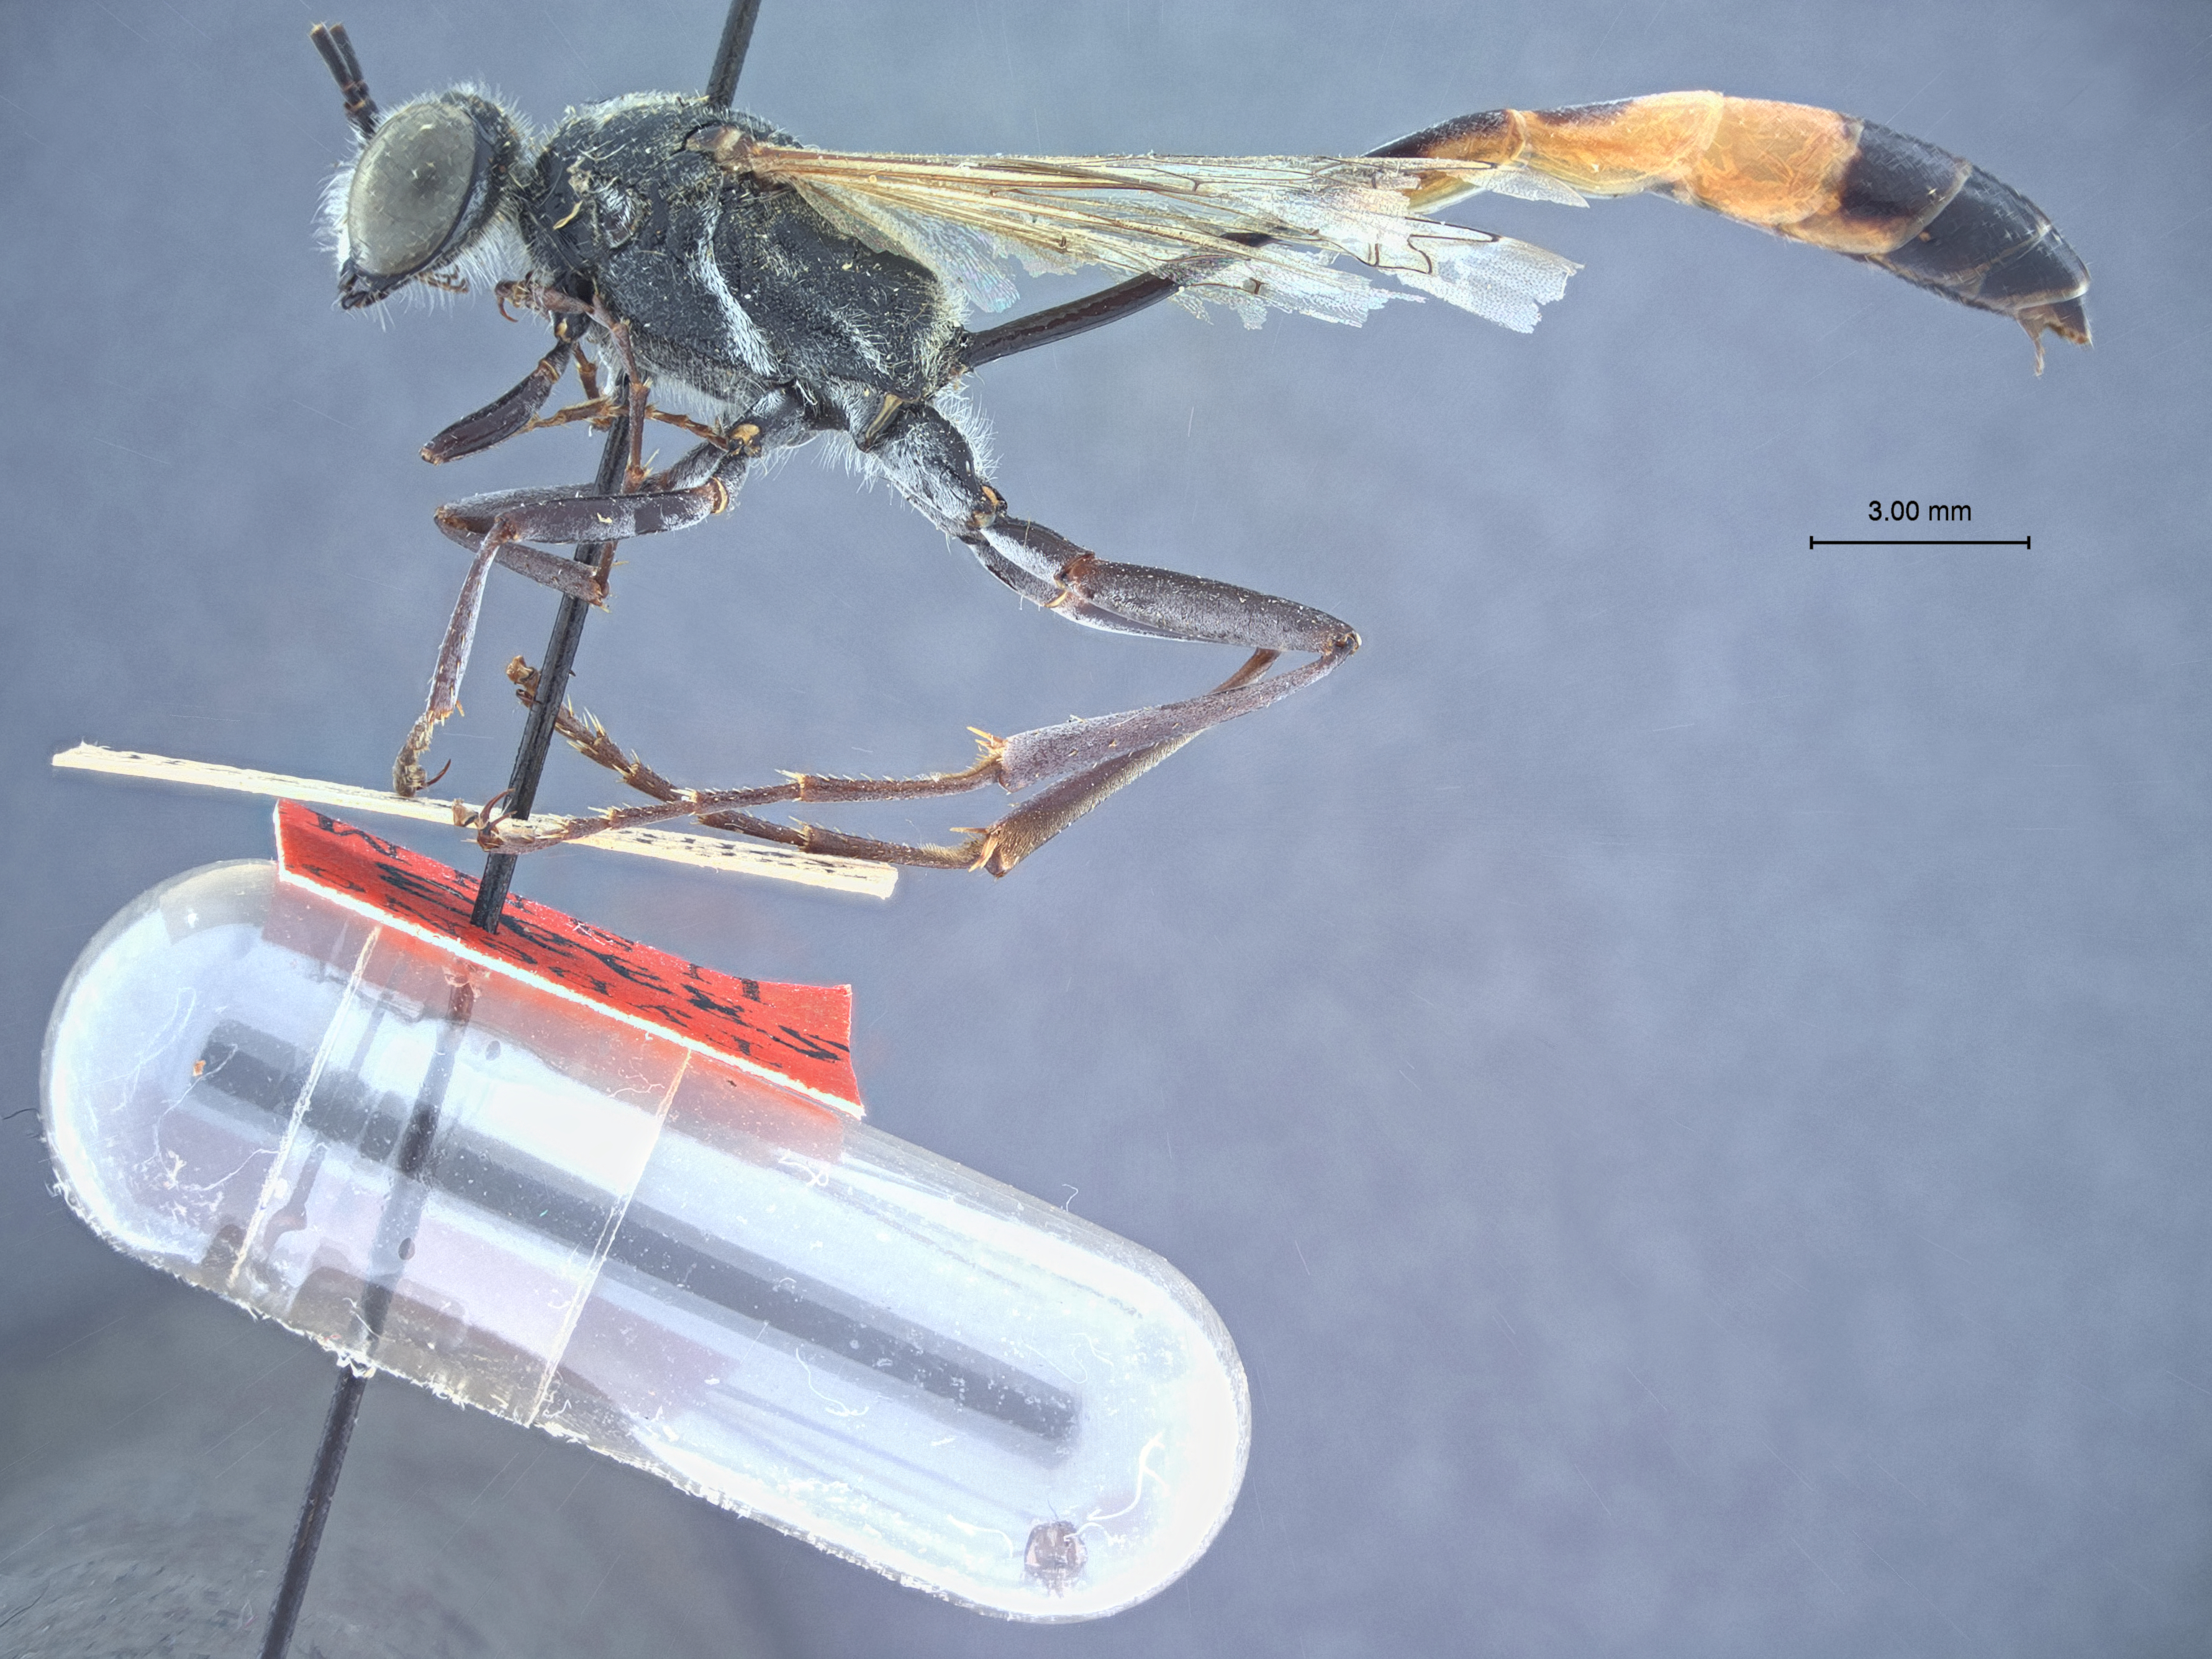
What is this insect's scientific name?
Sphex transversus
